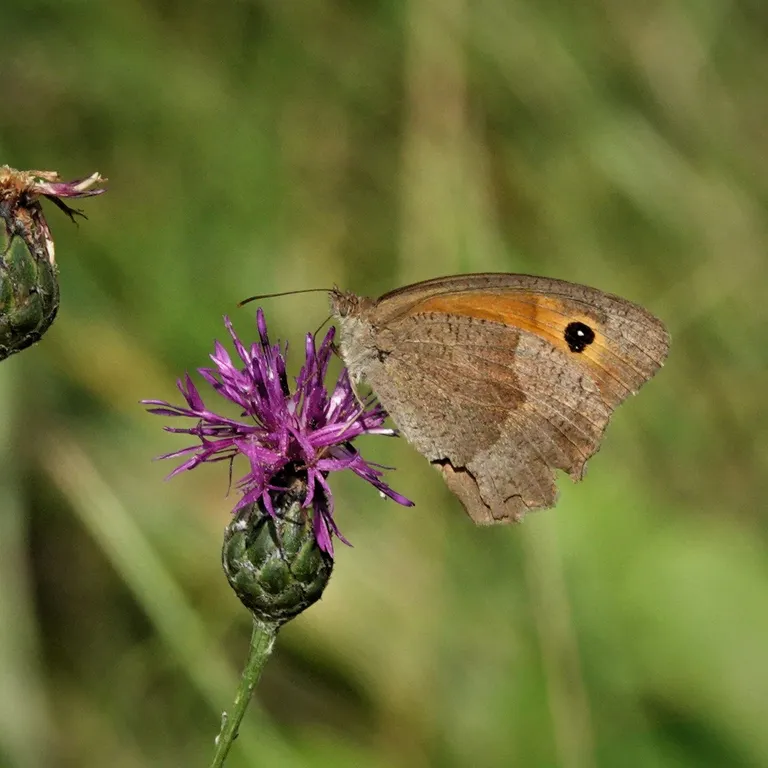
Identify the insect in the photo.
Maniola jurtina
